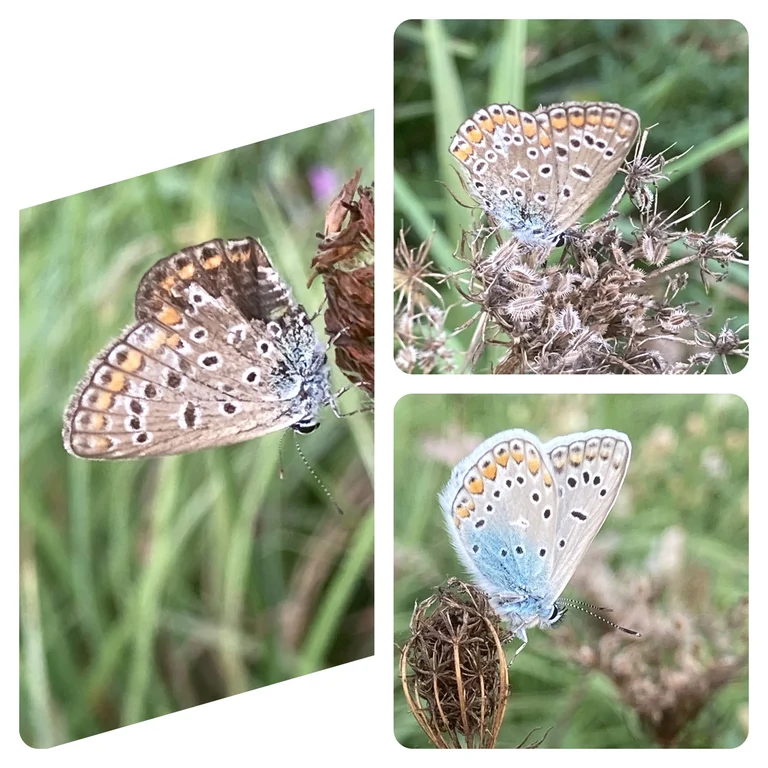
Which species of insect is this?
Polyommatus icarus
